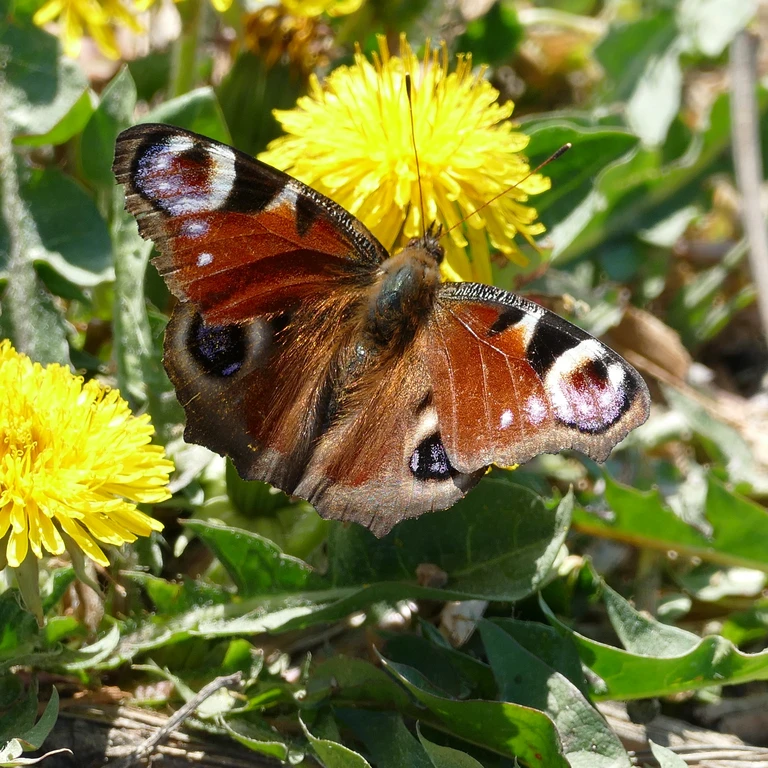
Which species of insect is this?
Aglais io
